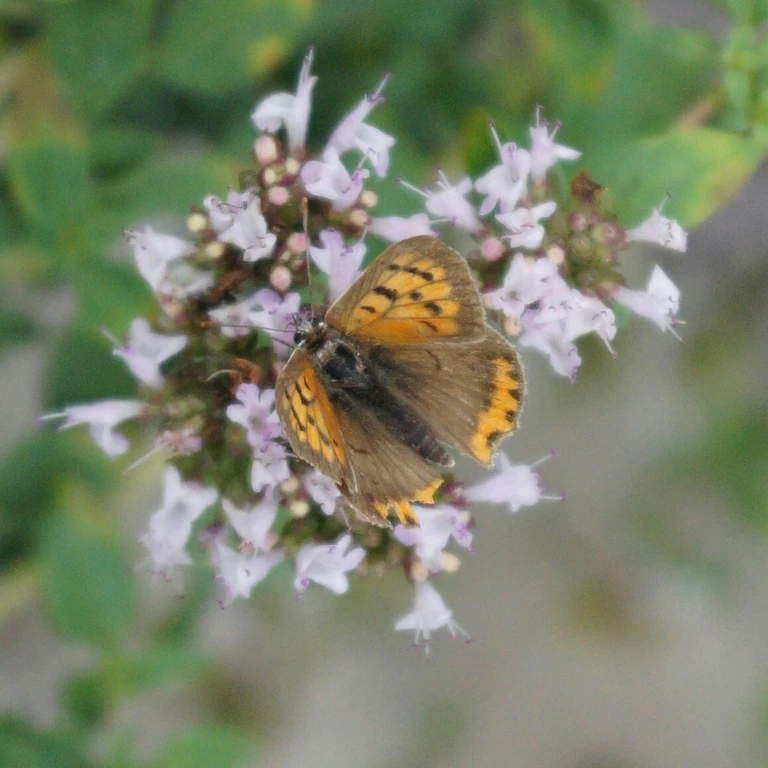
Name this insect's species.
Lycaena phlaeas
